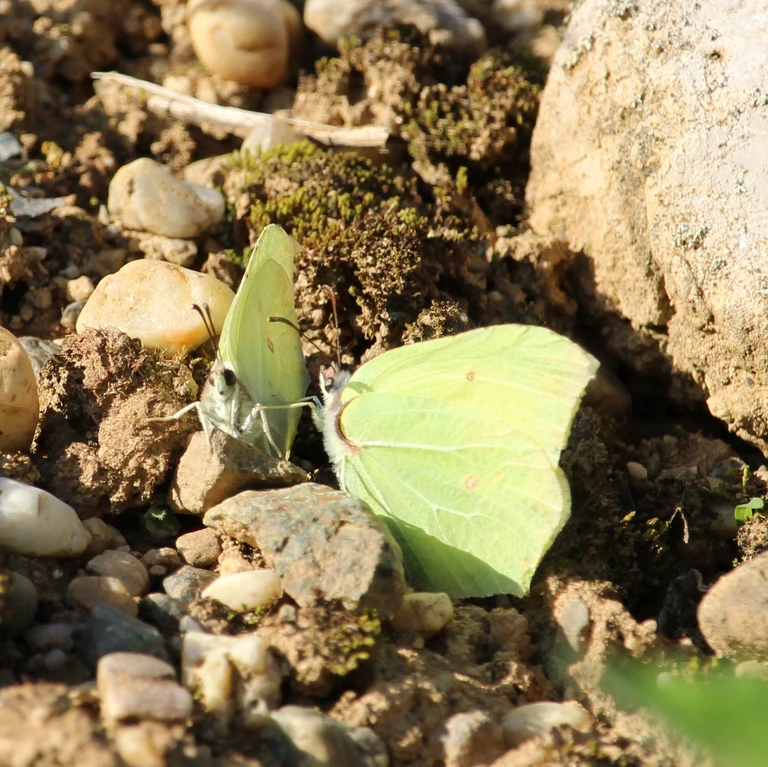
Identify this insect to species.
Gonepteryx rhamni
